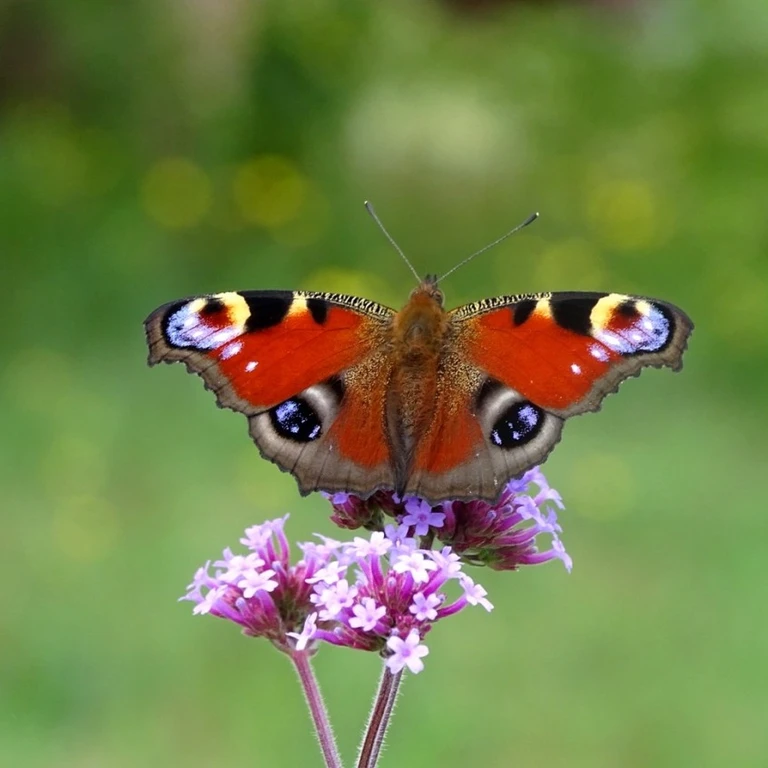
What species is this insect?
Aglais io
